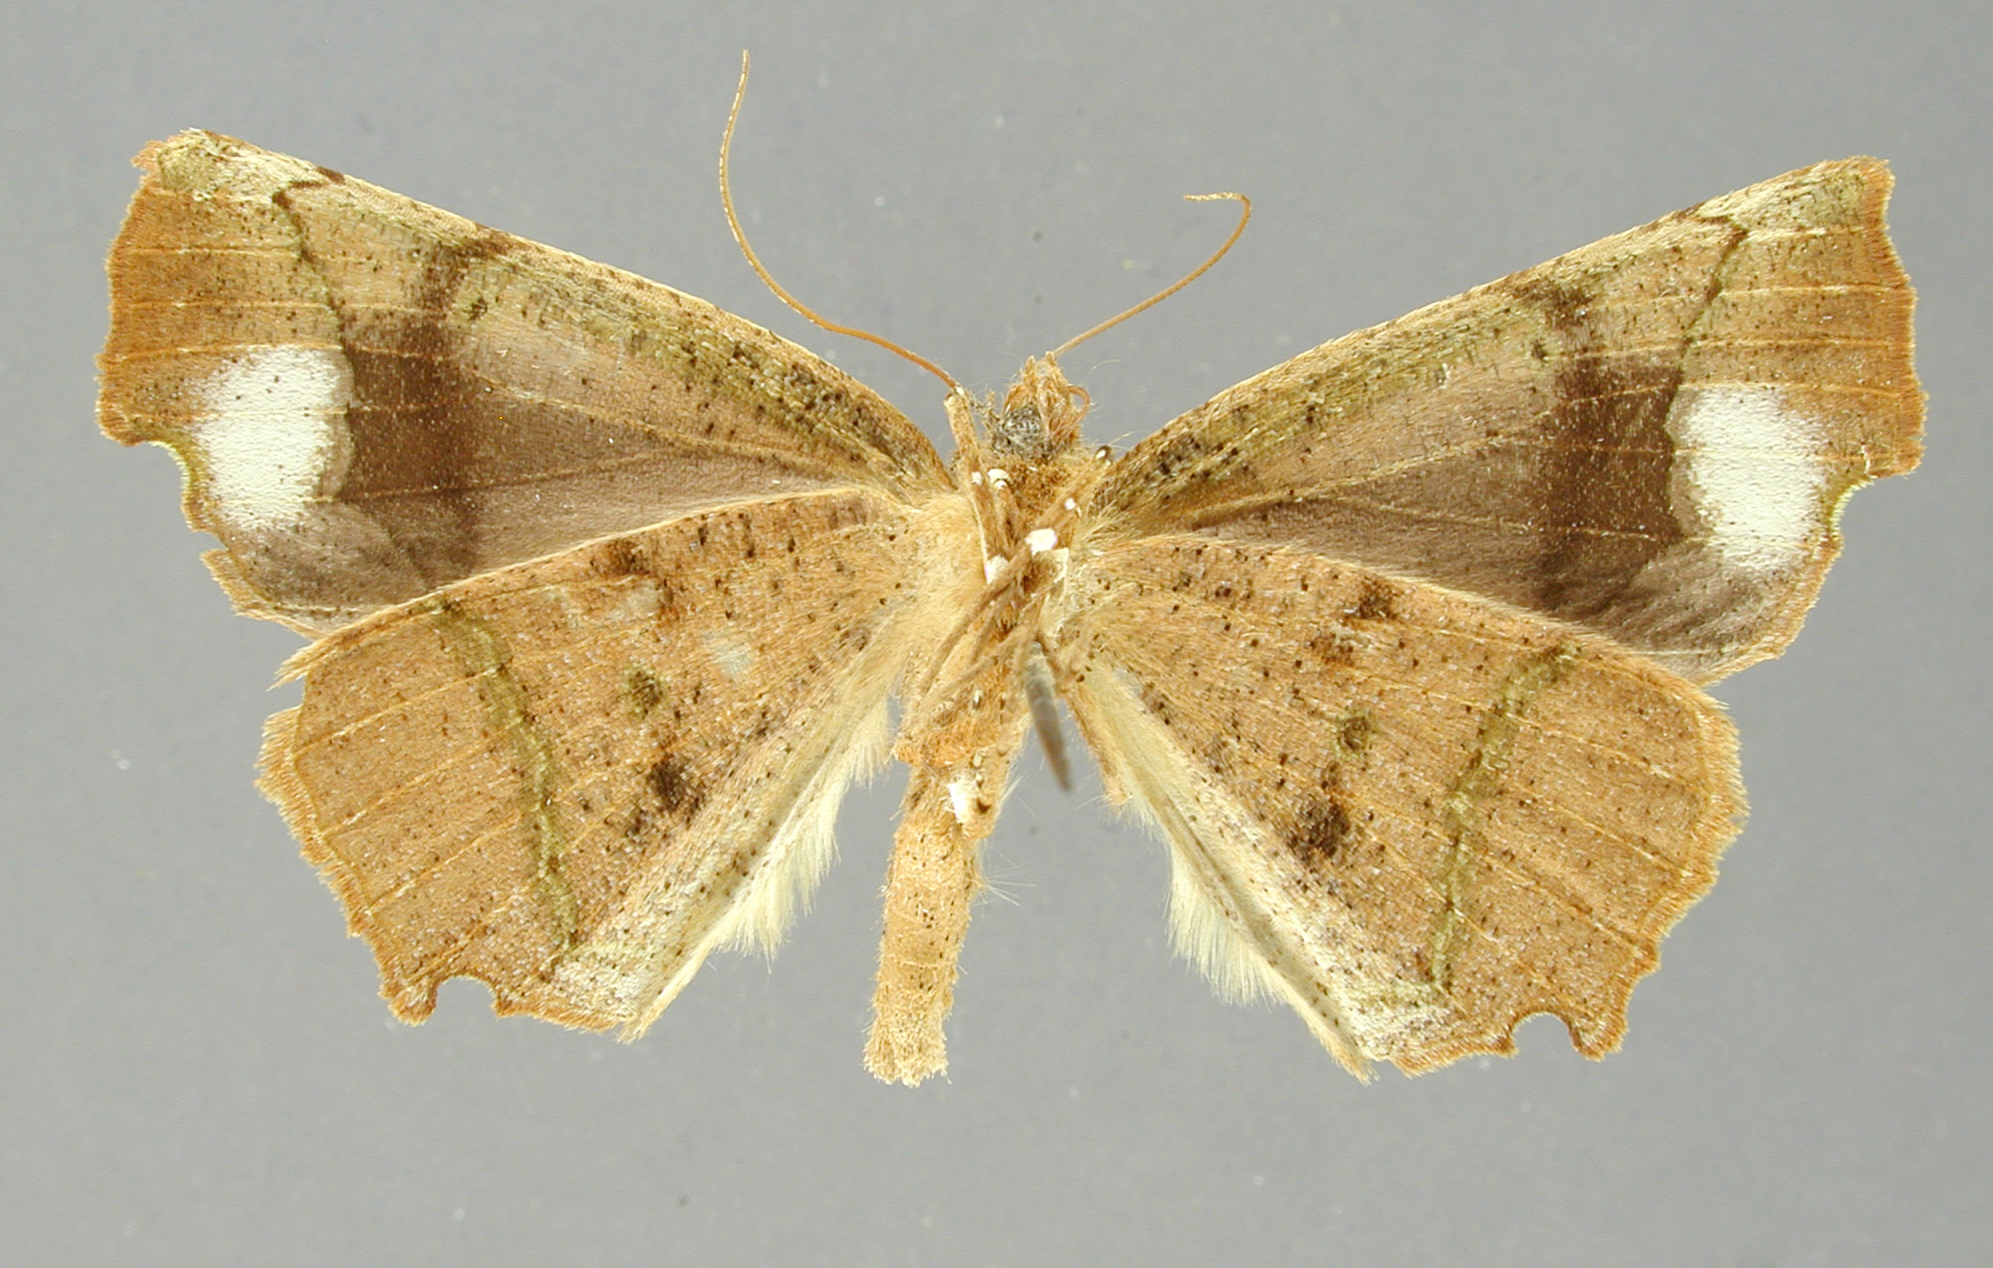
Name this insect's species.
Phyllodonta muscilinea
